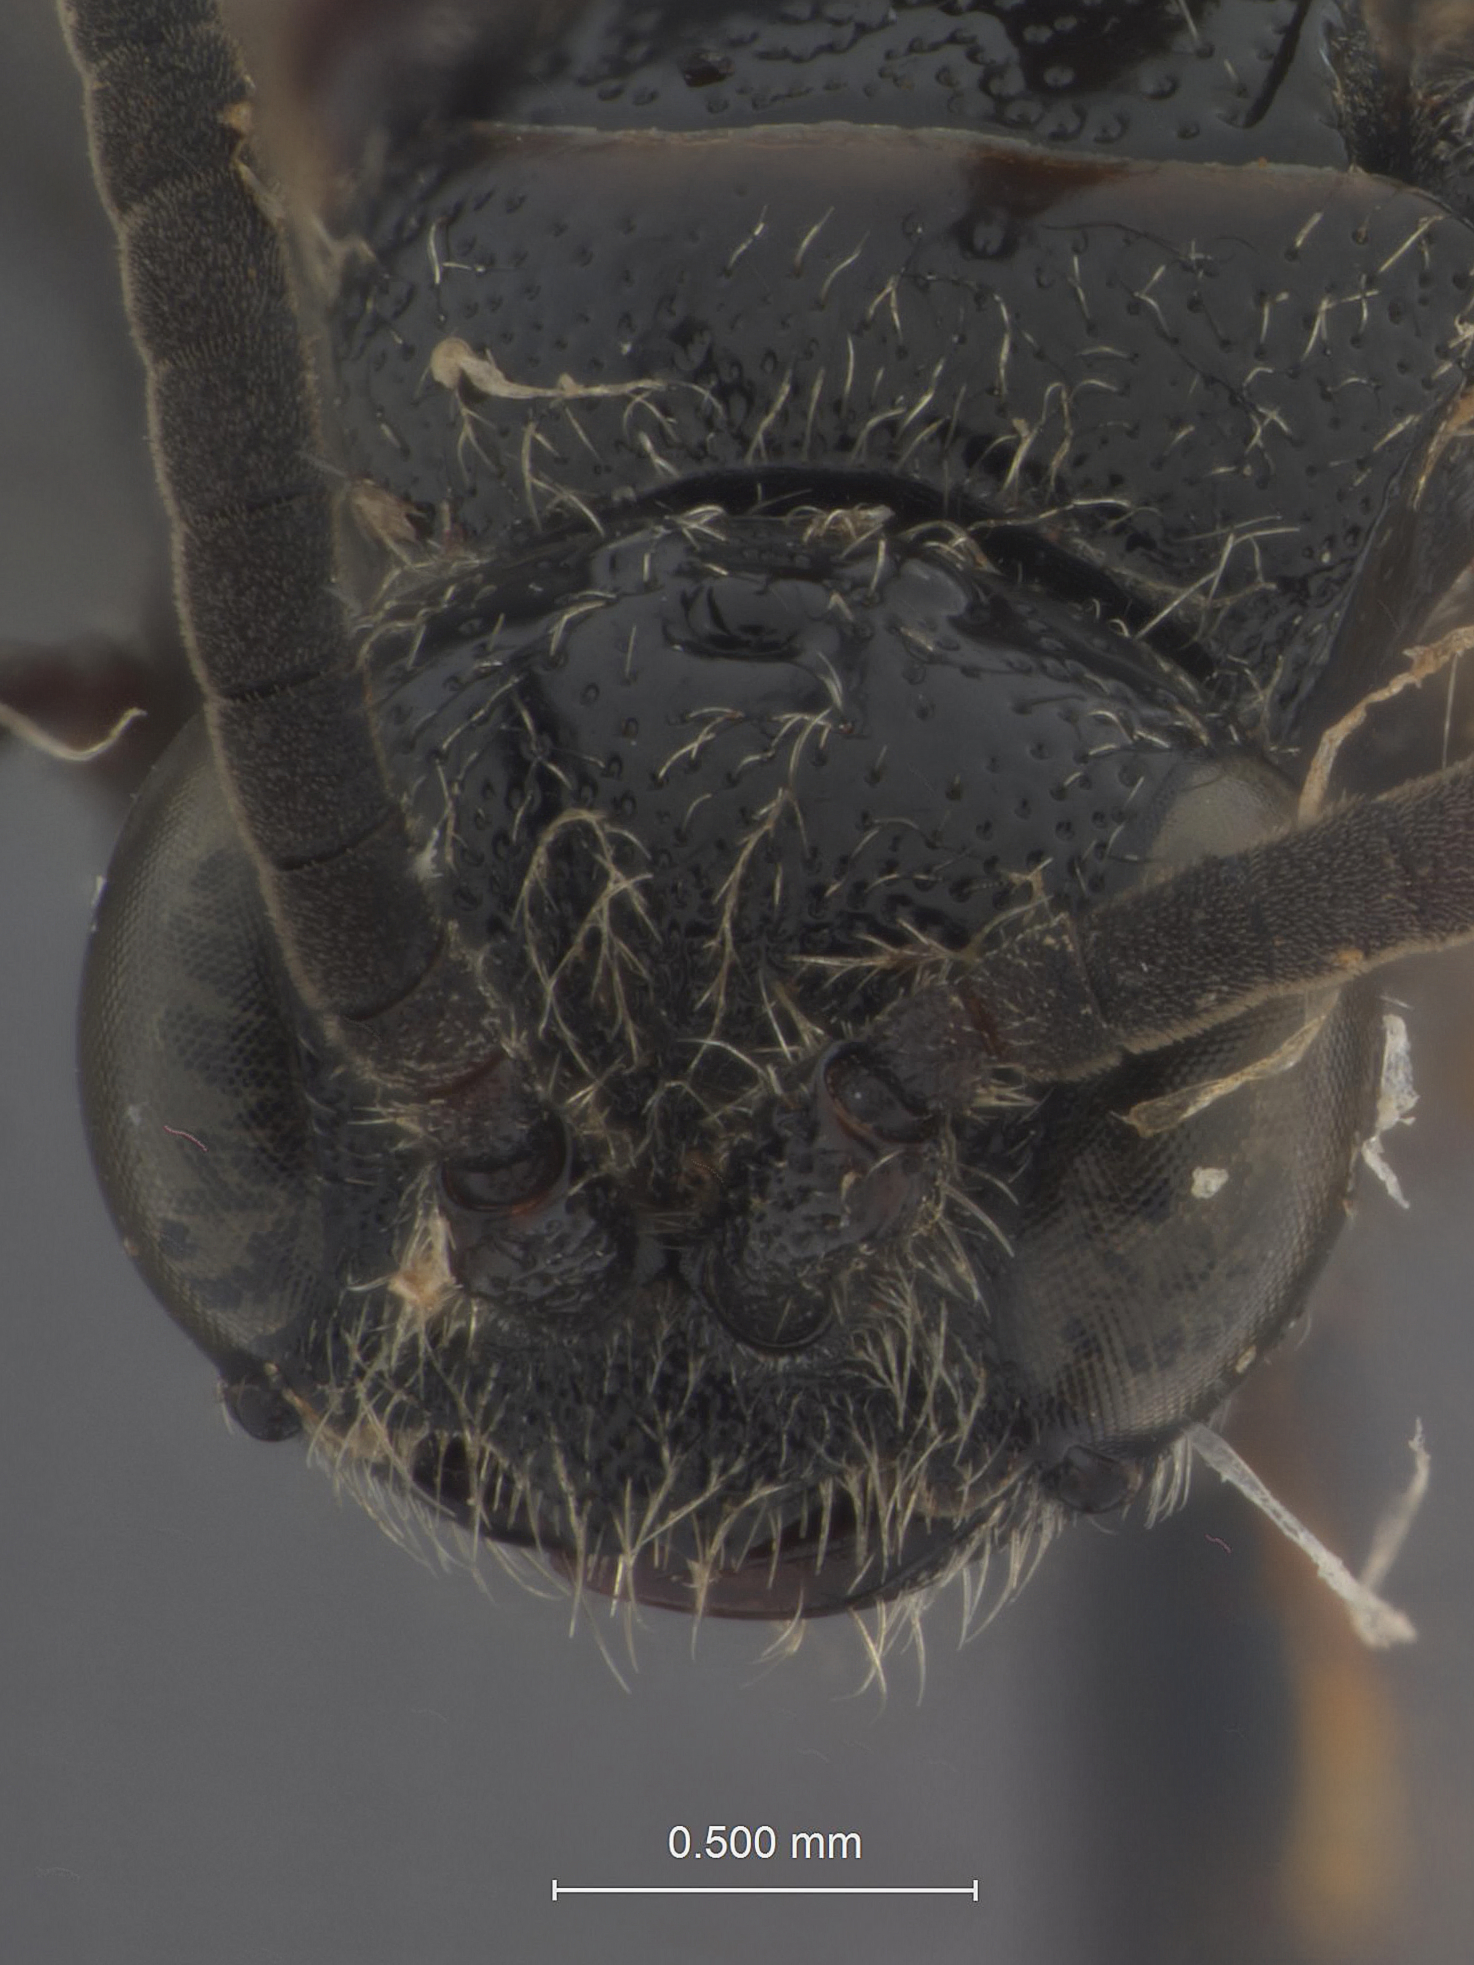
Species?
Tiphia nilgiria
